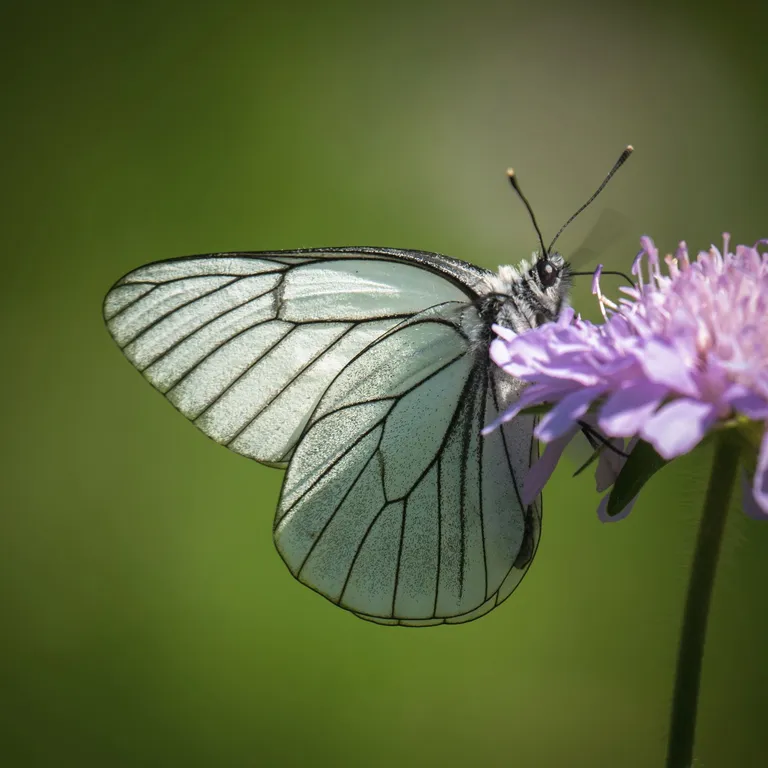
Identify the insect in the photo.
Aporia crataegi
